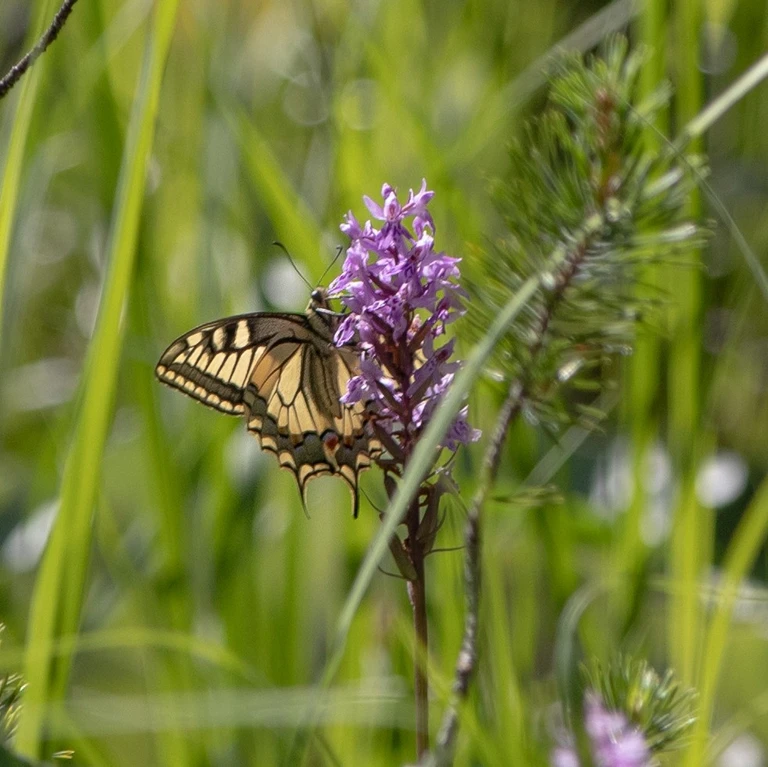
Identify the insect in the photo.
Papilio machaon
